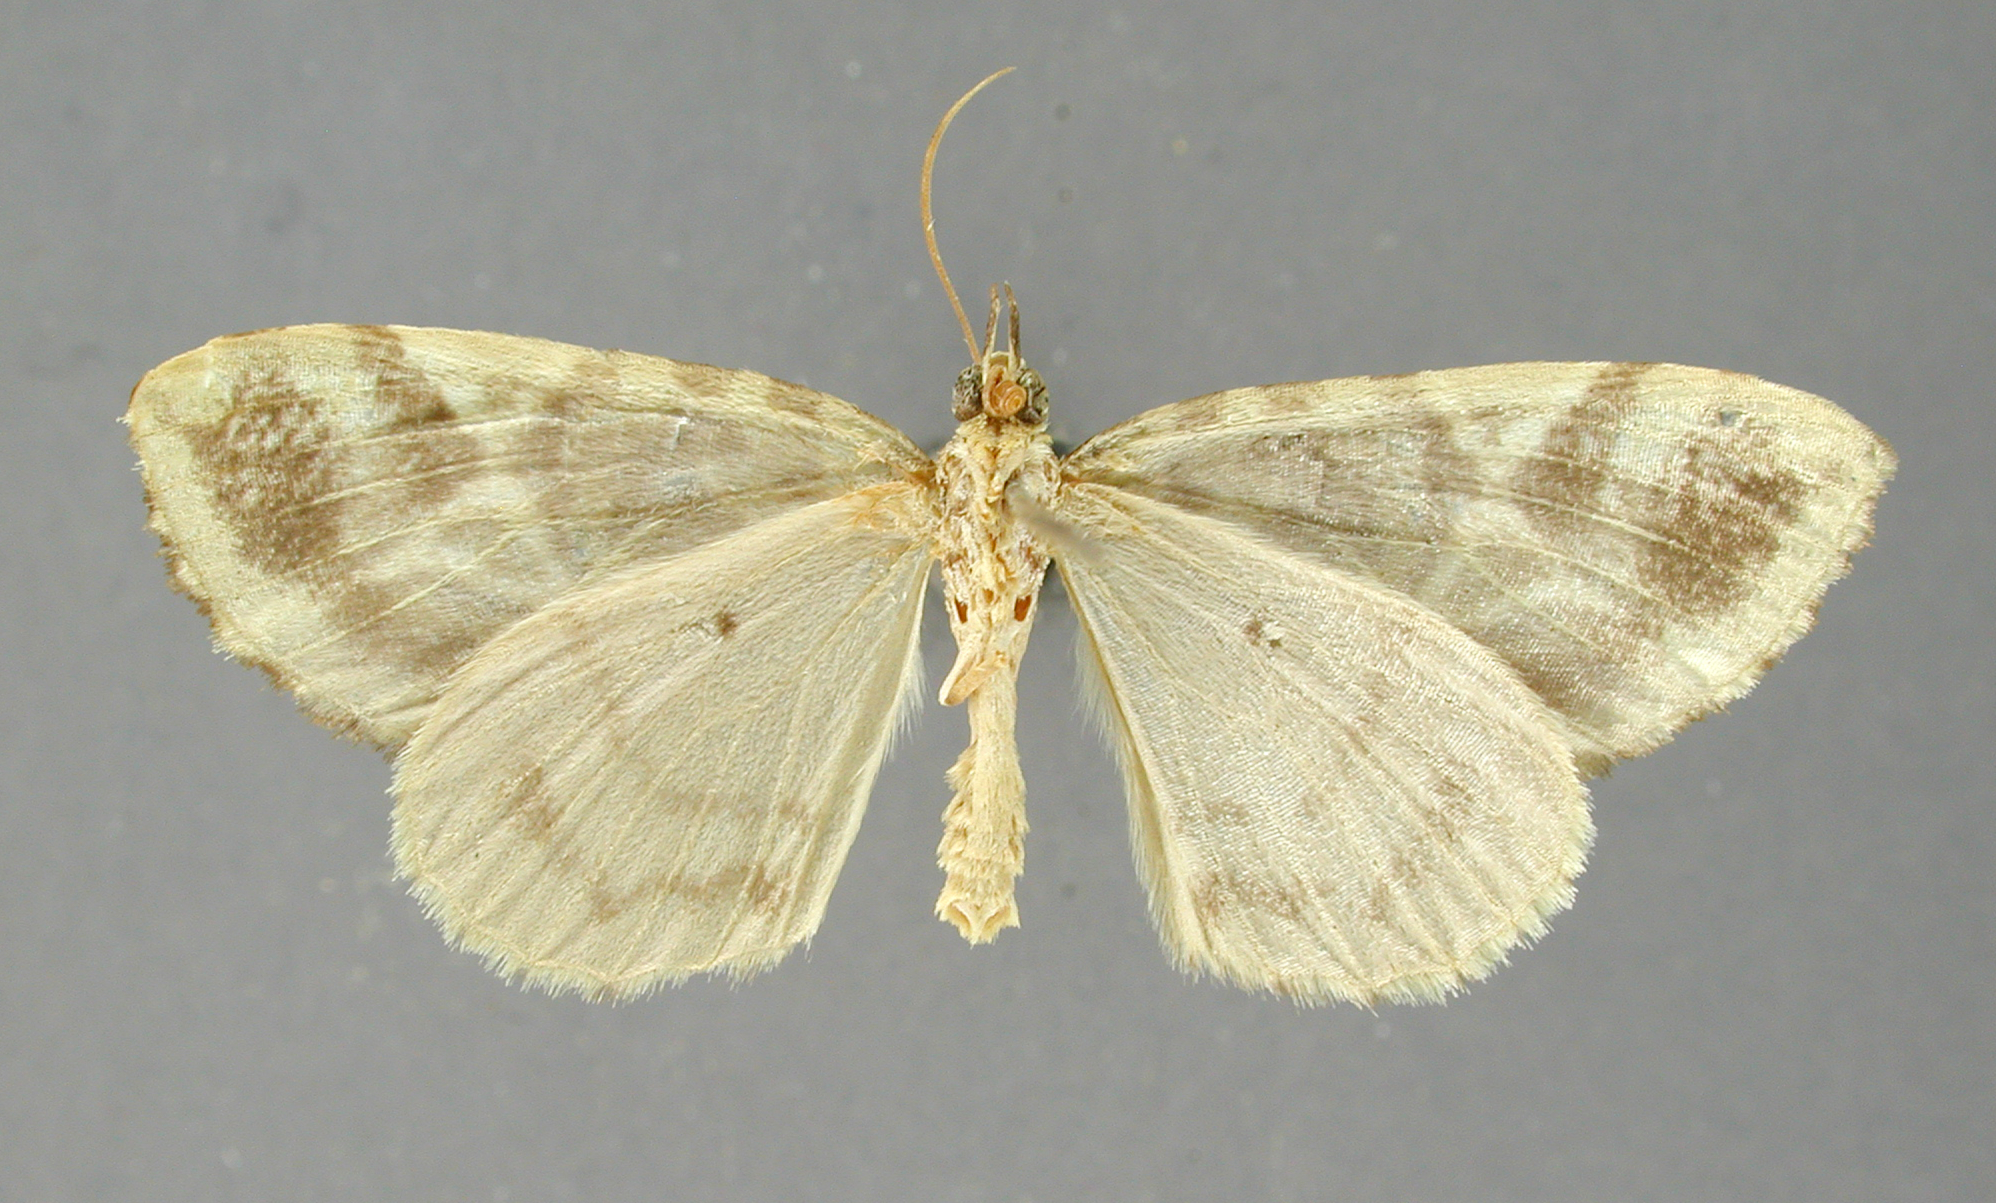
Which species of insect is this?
Rhodomena multangulata
